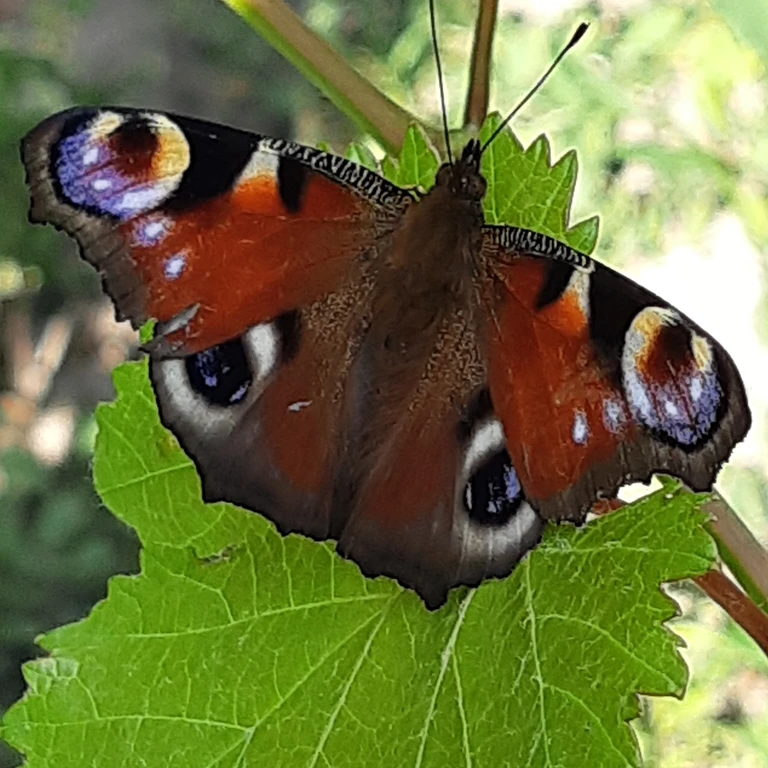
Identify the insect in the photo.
Aglais io
